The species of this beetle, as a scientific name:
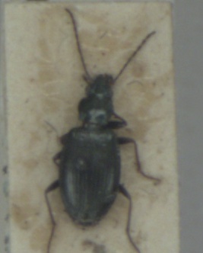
Bembidion geniculatum
